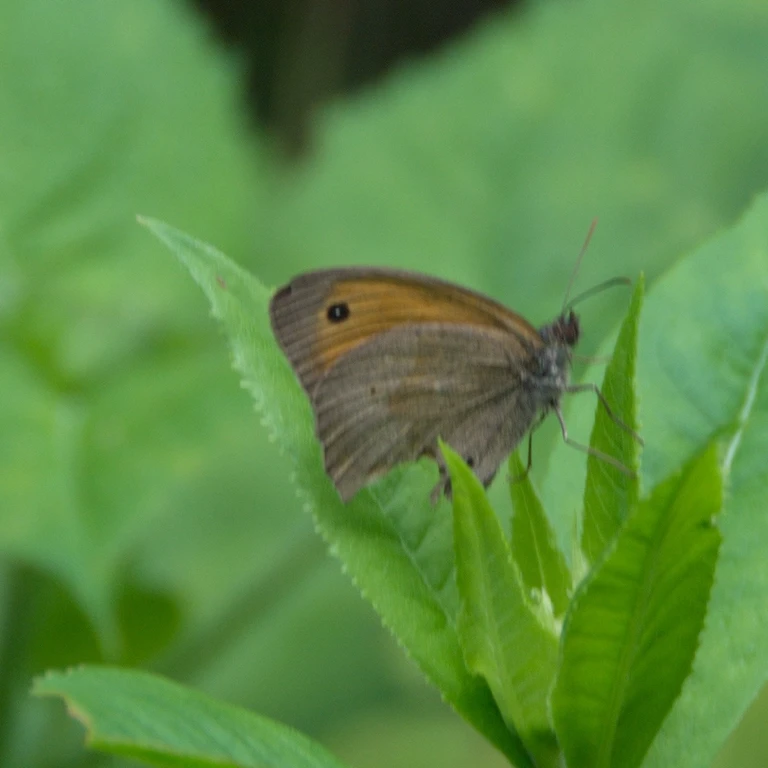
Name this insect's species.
Maniola jurtina
